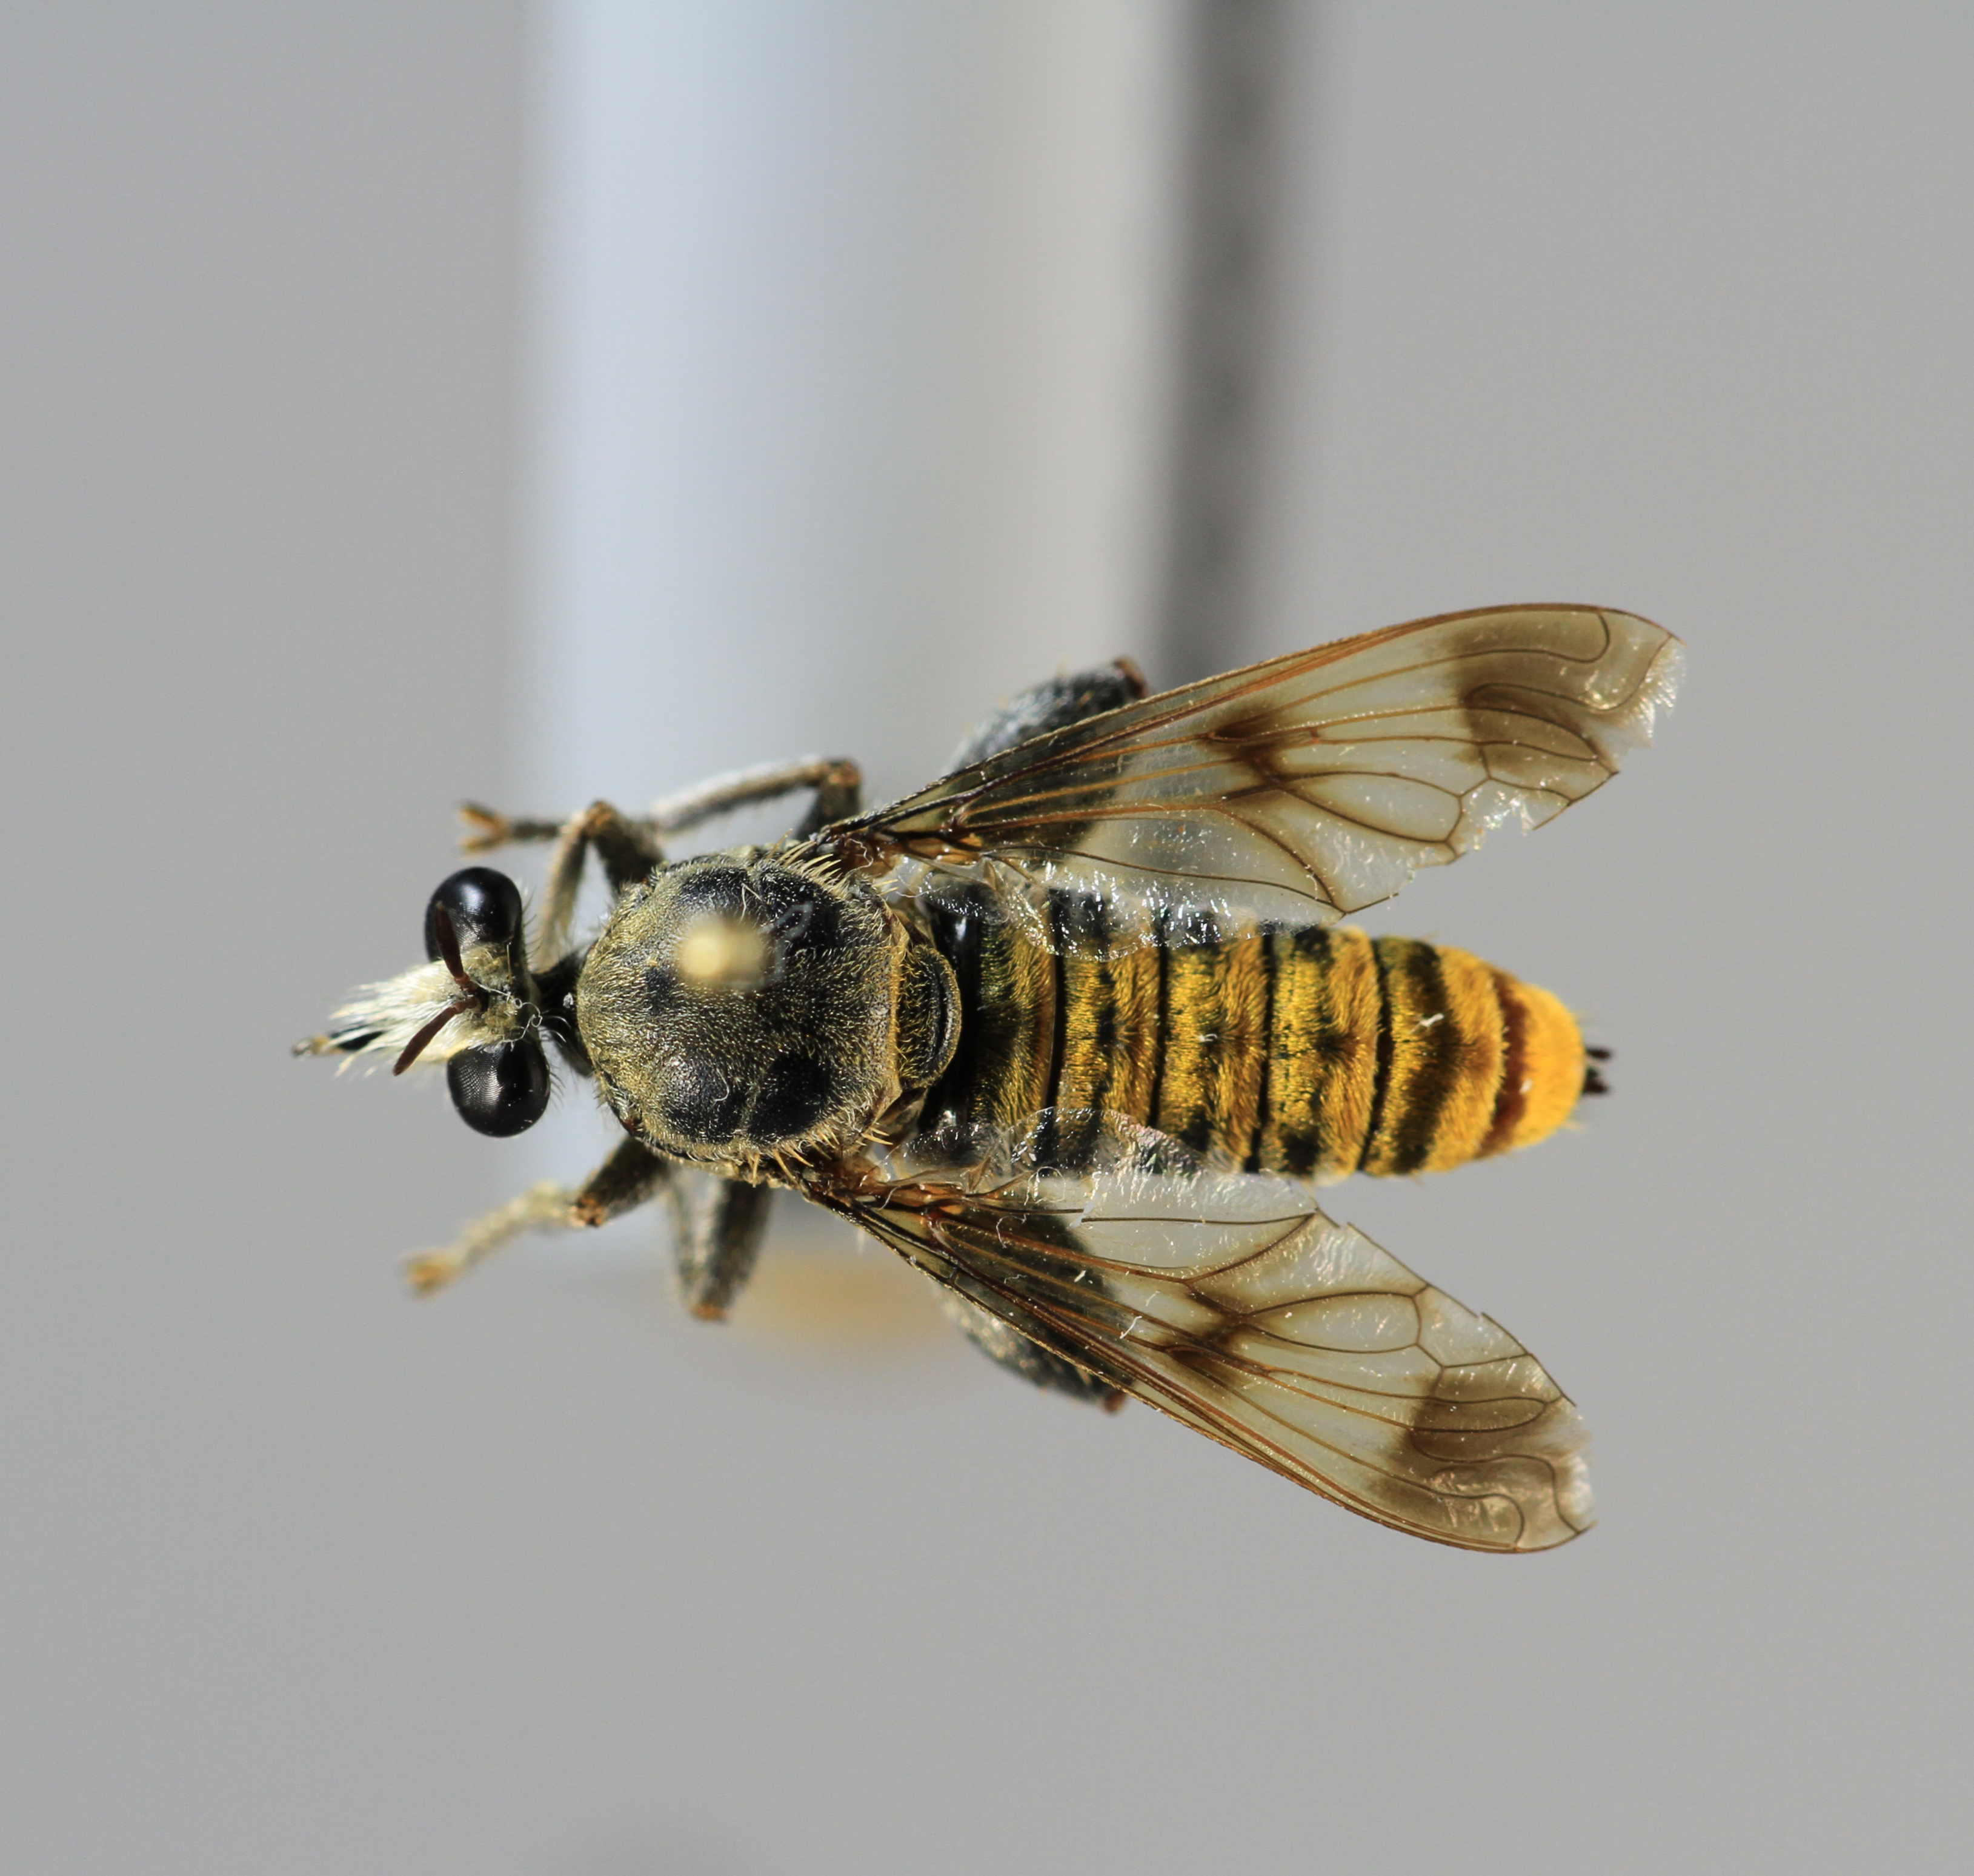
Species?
Hoplistomerus nobilus
